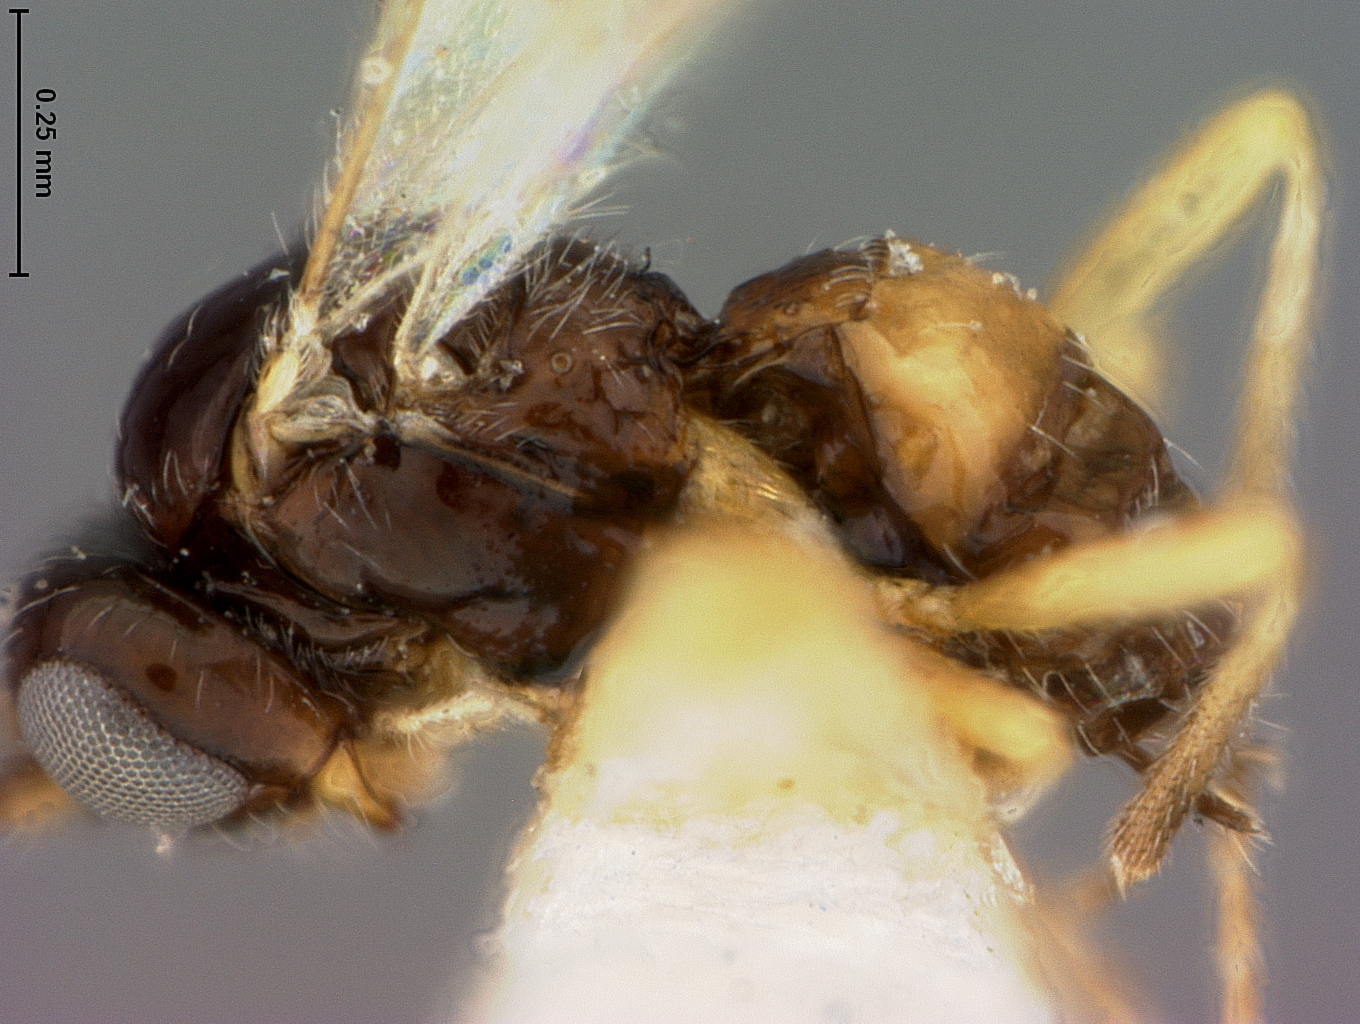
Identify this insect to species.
Opius aridis
